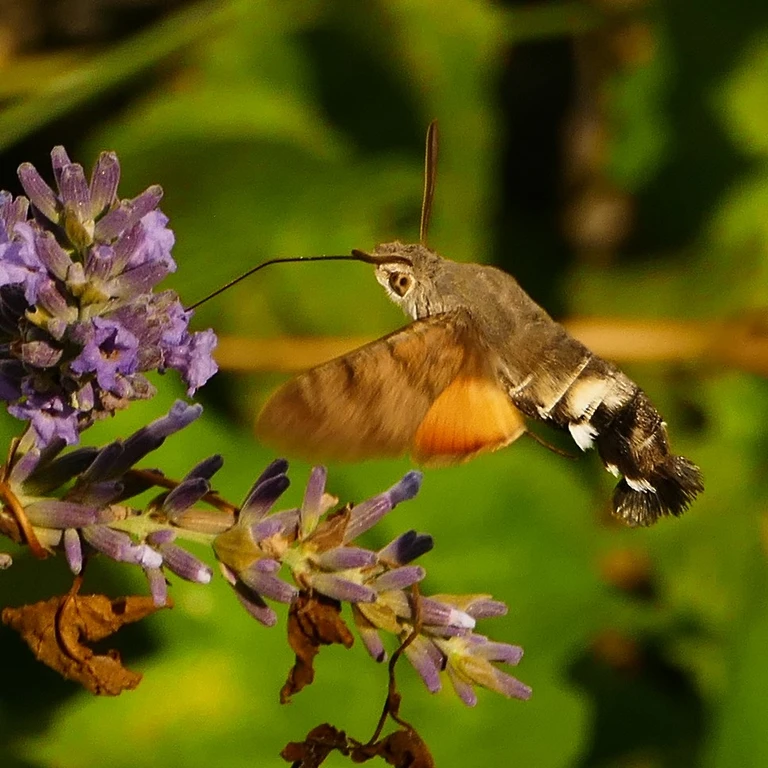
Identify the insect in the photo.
Macroglossum stellatarum
